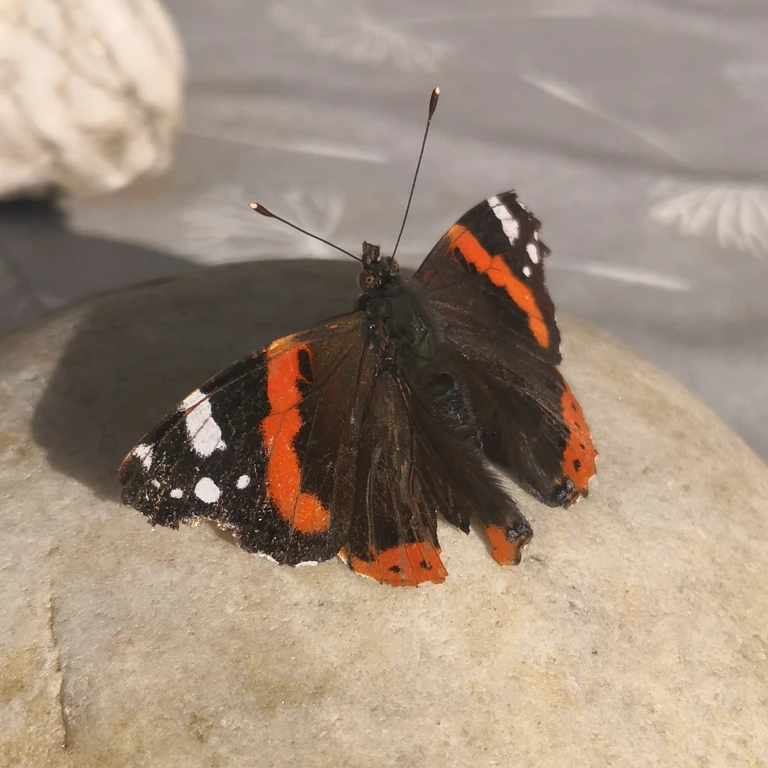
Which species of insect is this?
Vanessa atalanta
